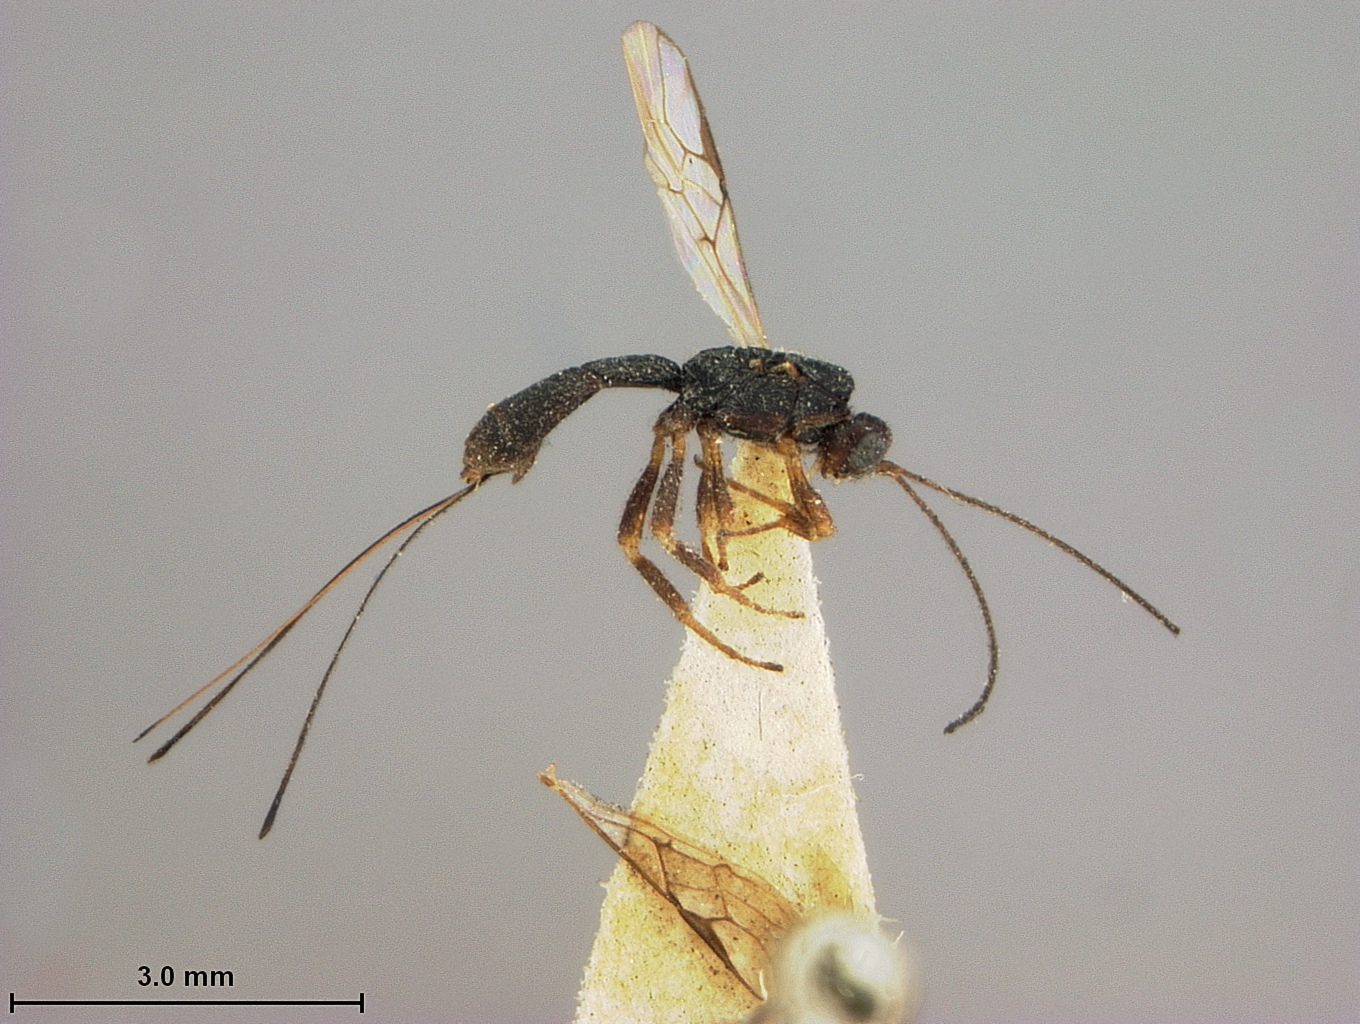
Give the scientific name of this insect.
Heterospilus caryae
